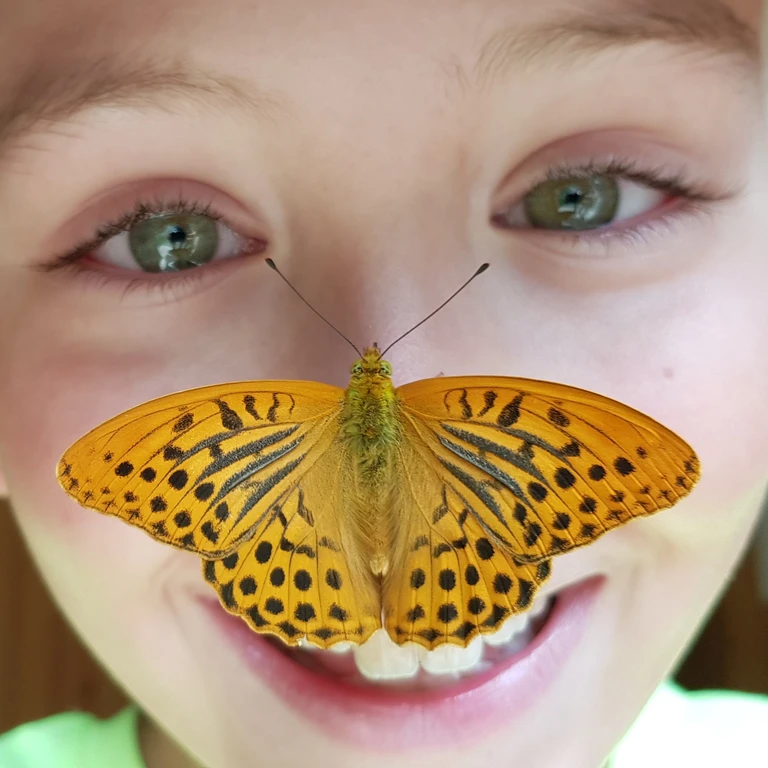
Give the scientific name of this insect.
Argynnis paphia
